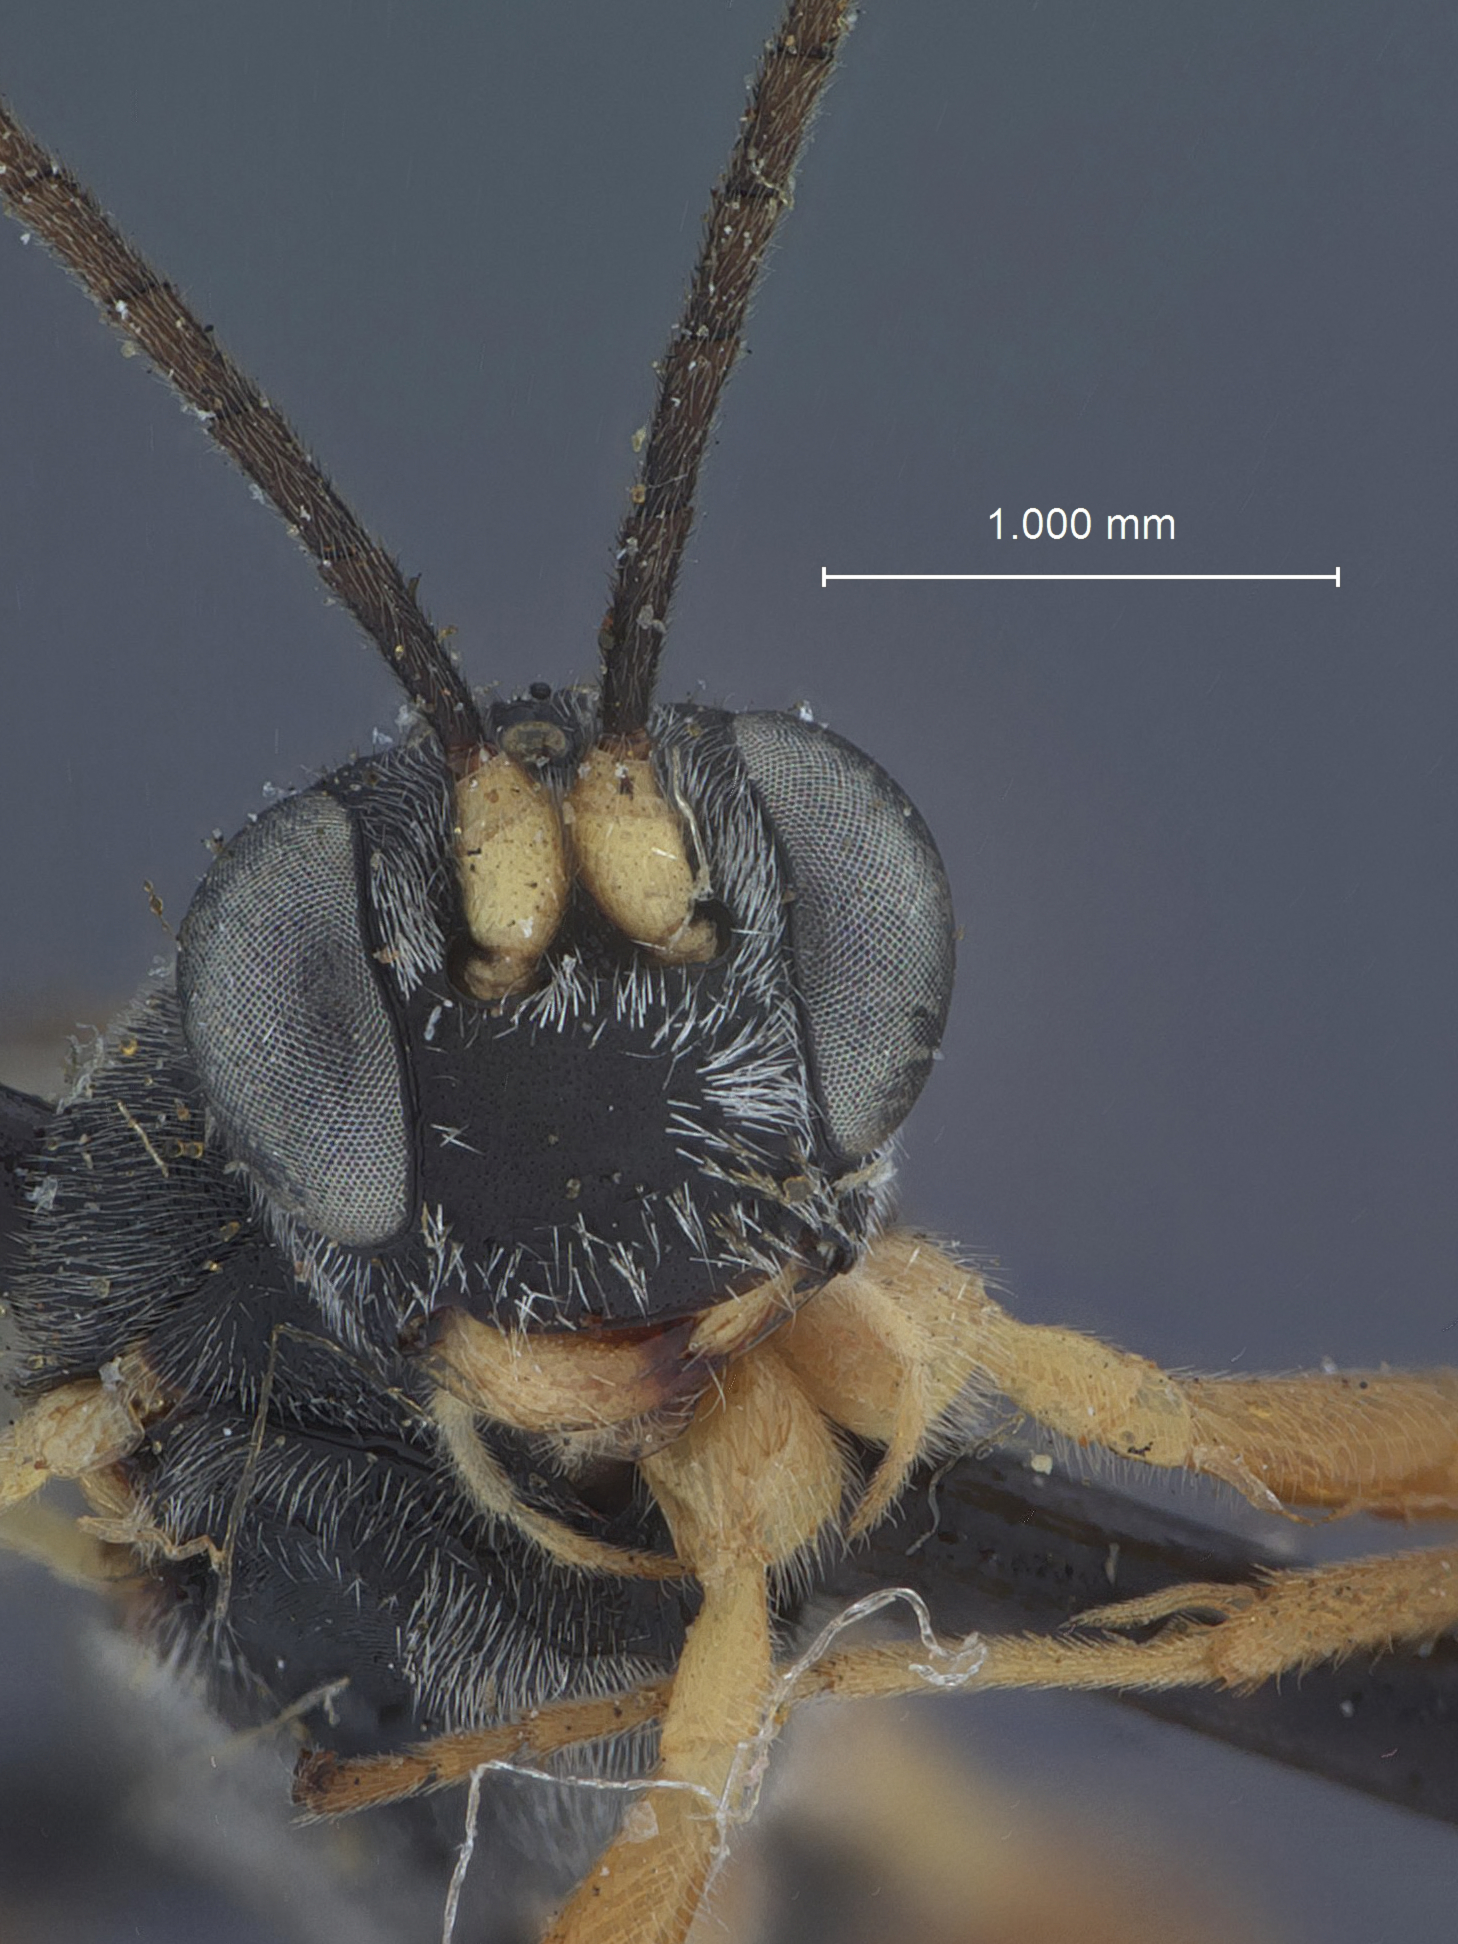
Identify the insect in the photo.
Campoplex metacometi
